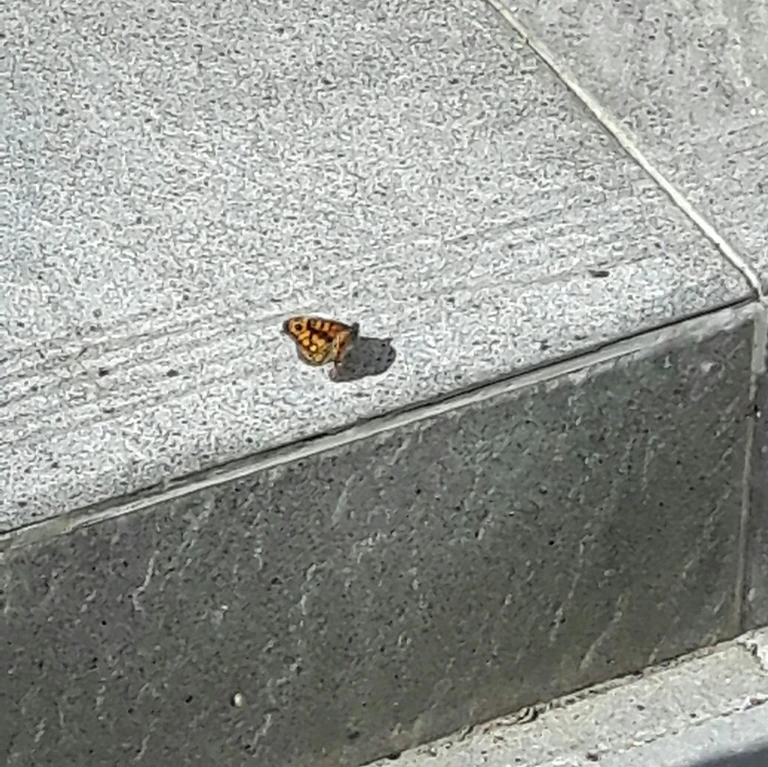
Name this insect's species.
Lasiommata megera (also Pararge megera)
